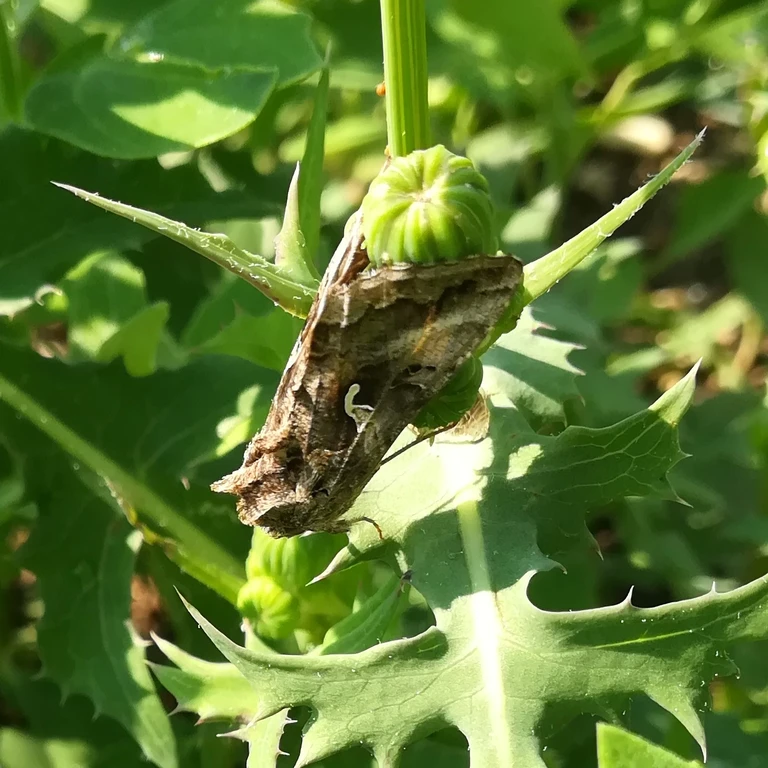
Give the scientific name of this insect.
Autographa gamma
